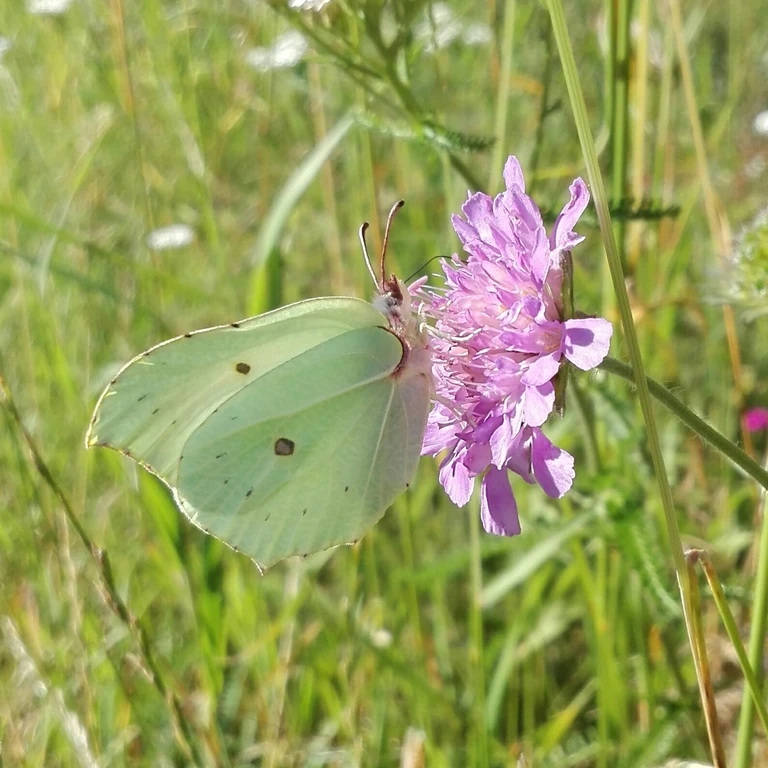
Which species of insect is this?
Gonepteryx rhamni
